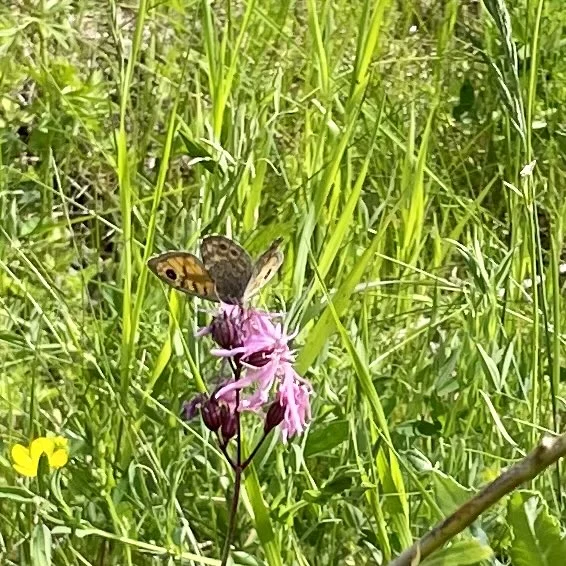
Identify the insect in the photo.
Lasiommata megera (also Pararge megera)
